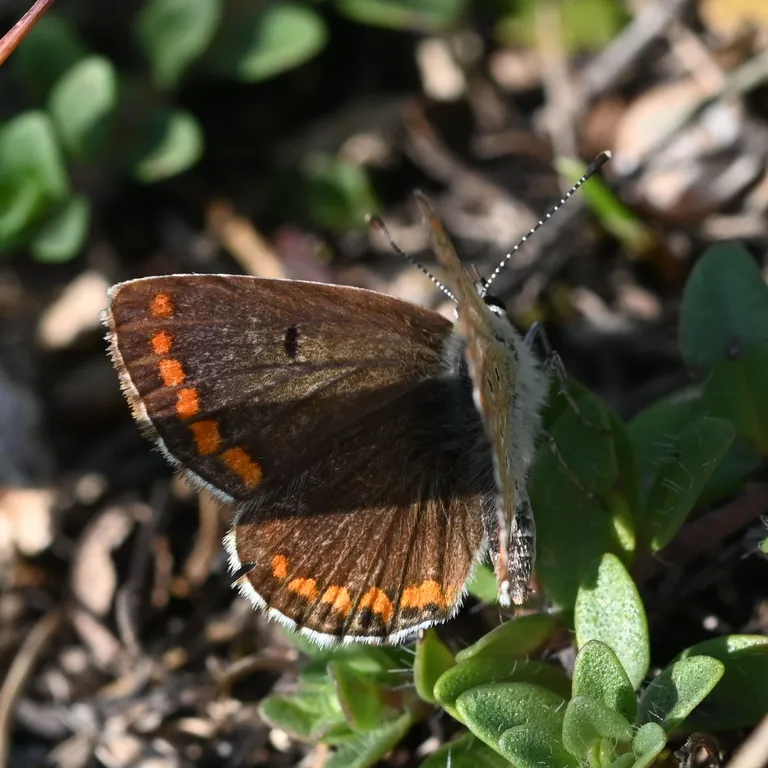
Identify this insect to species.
Aricia agestis/artaxerxes
